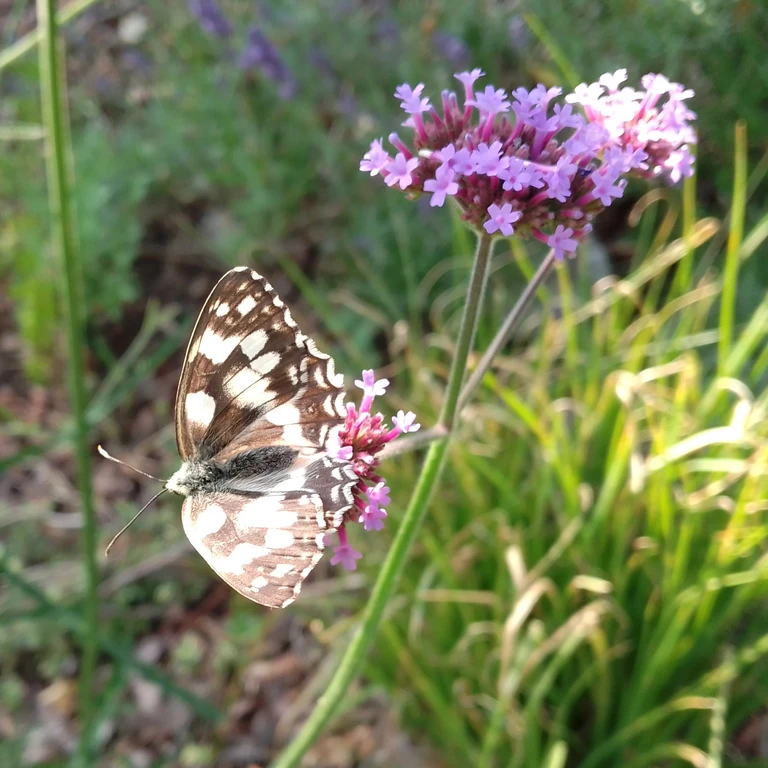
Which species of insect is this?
Melanargia galathea
